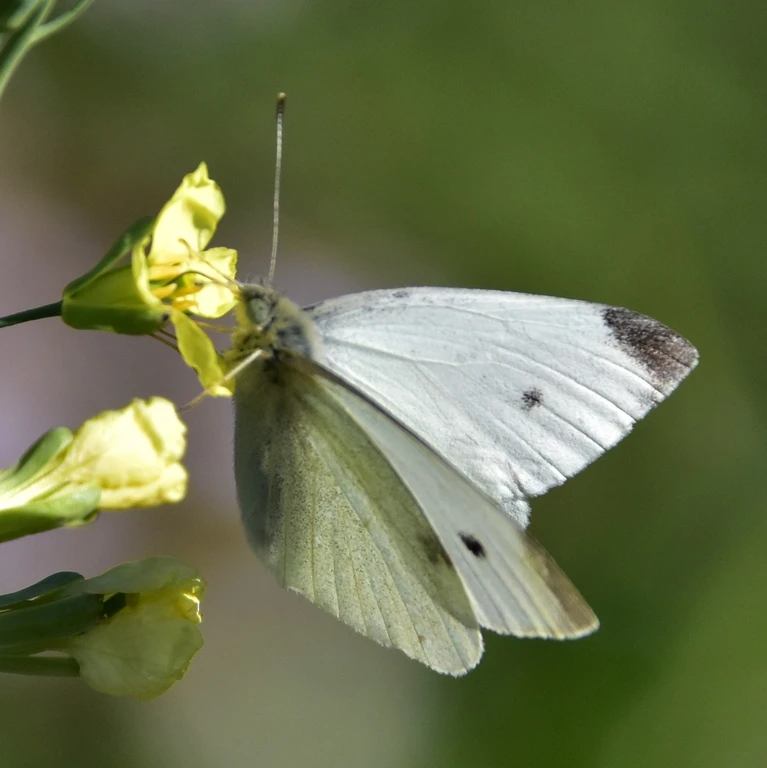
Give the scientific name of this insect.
Pieris rapae
